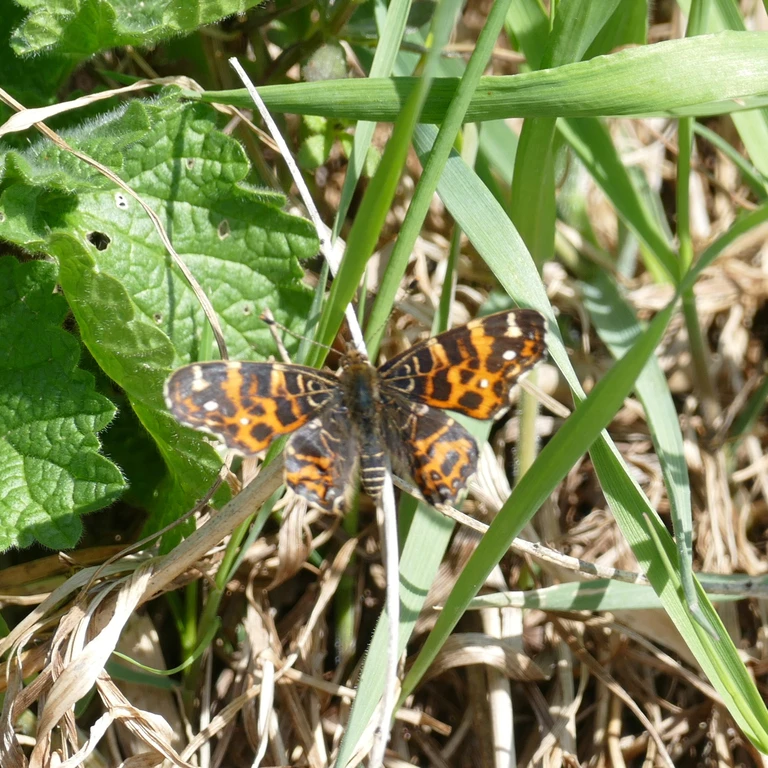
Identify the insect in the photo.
Araschnia levana
